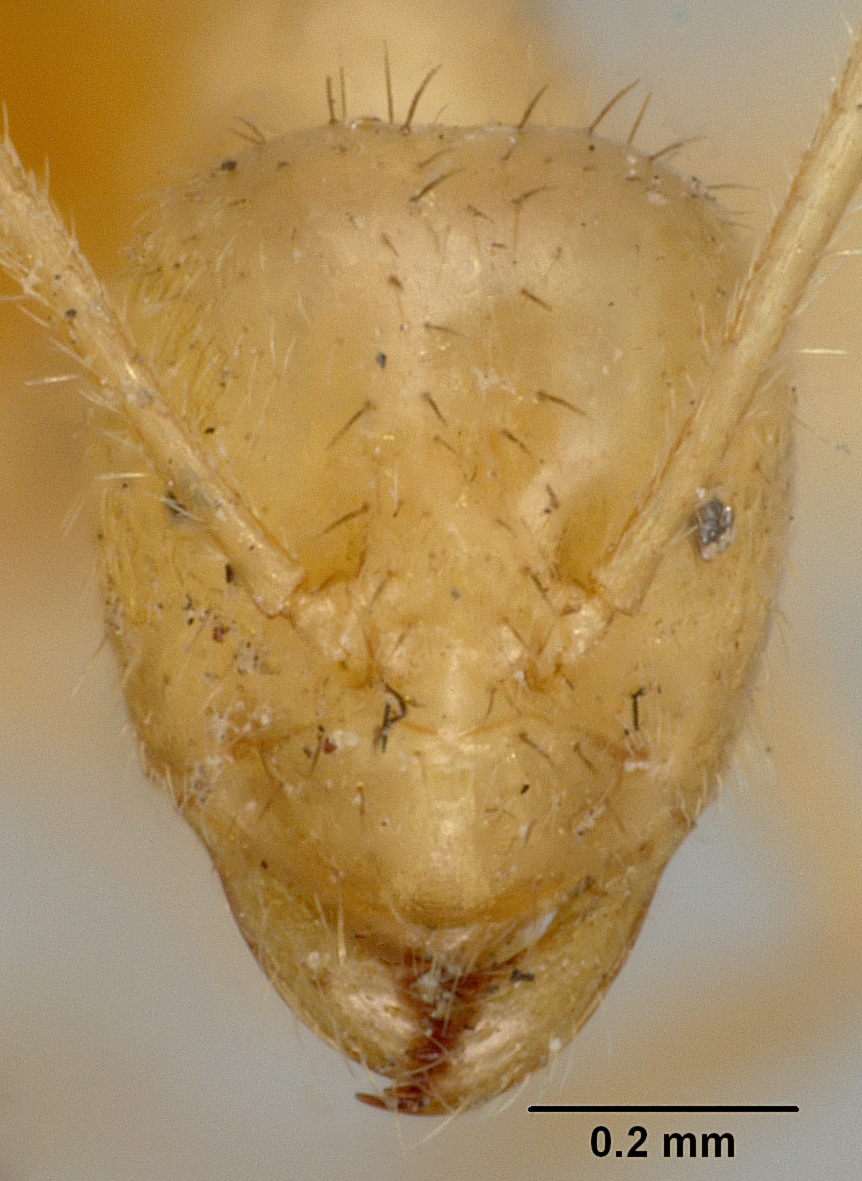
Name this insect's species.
Paratrechina troglodytes
